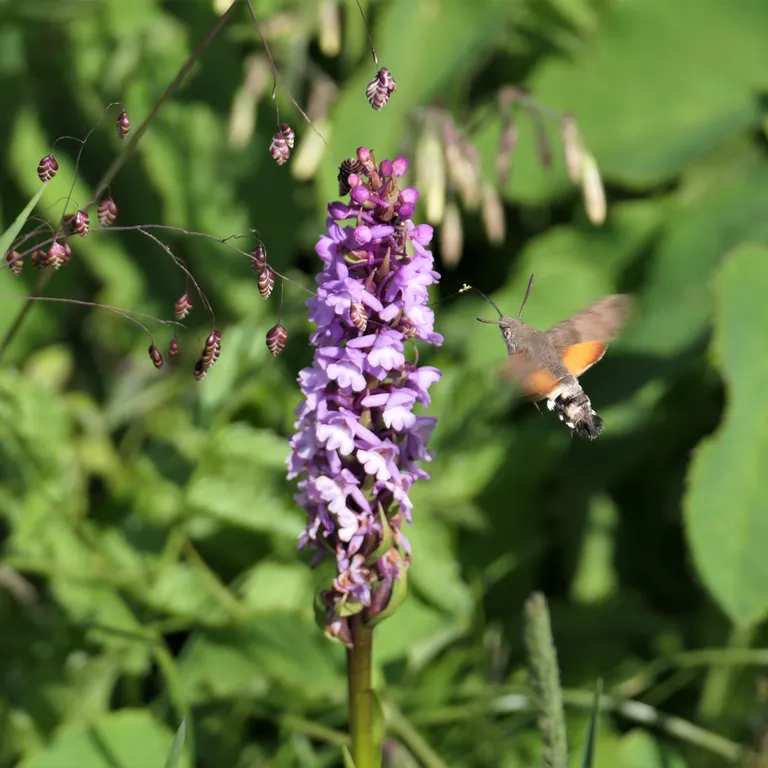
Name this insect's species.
Macroglossum stellatarum
